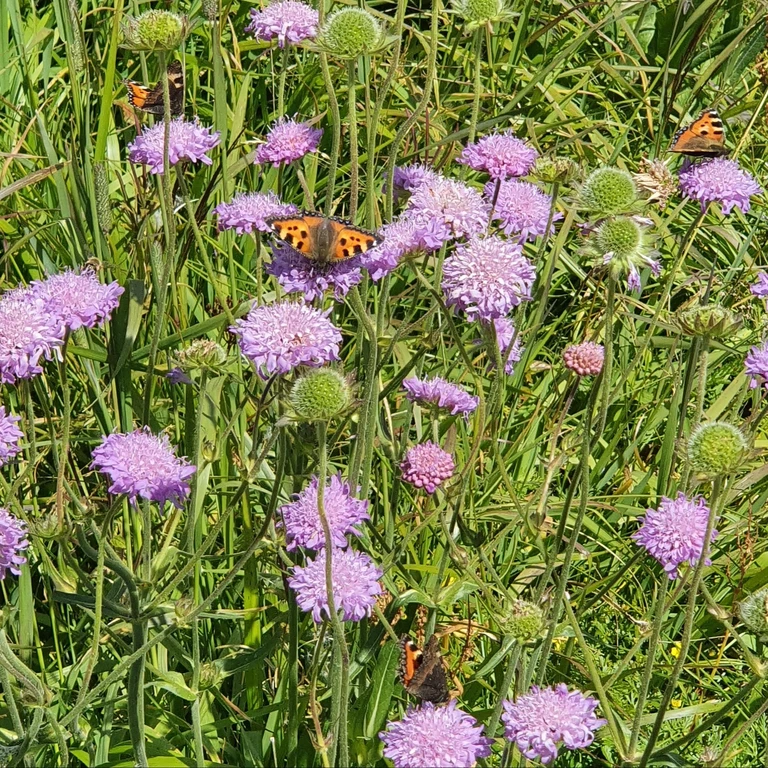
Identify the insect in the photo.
Aglais urticae
